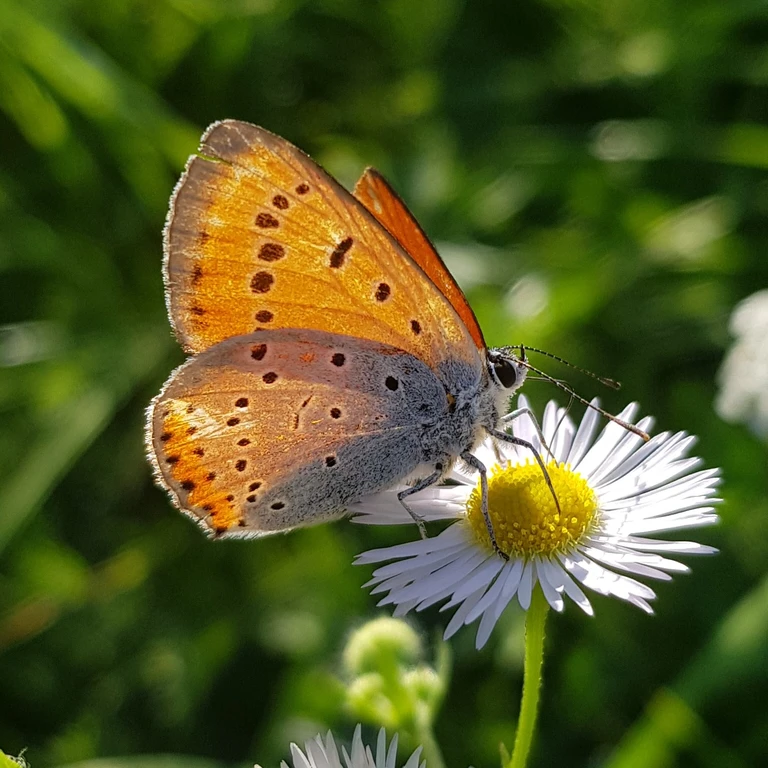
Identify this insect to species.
Lycaena dispar
